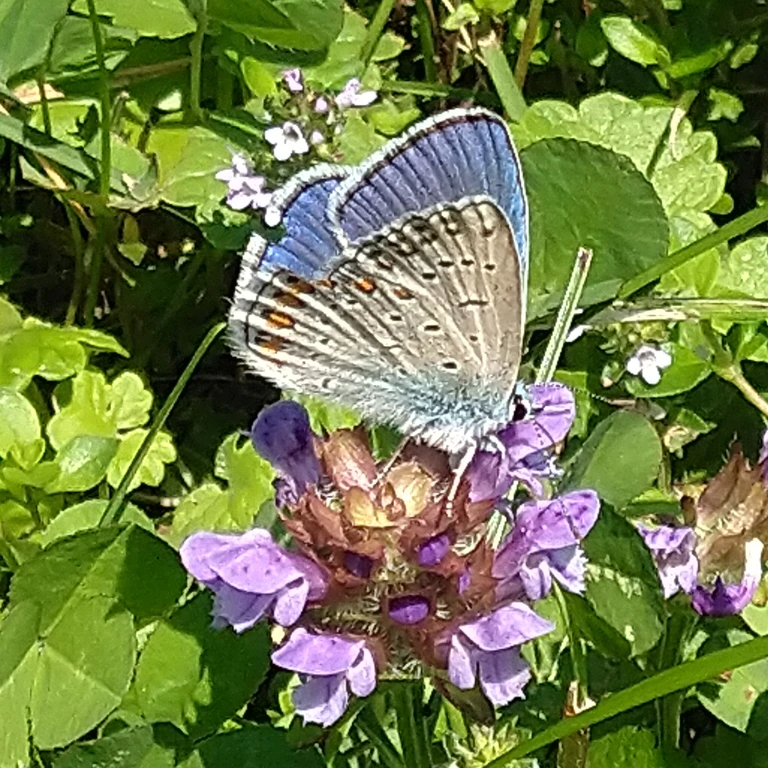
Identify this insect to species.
Polyommatus icarus
